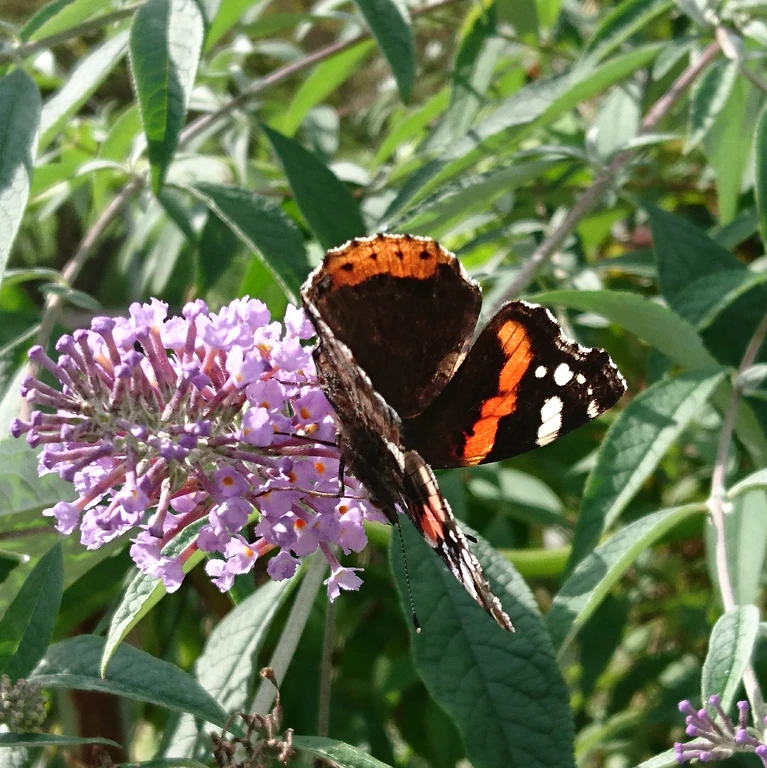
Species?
Vanessa atalanta
